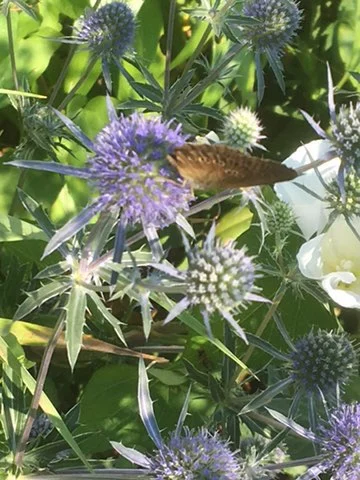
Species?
Aphantopus hyperantus
